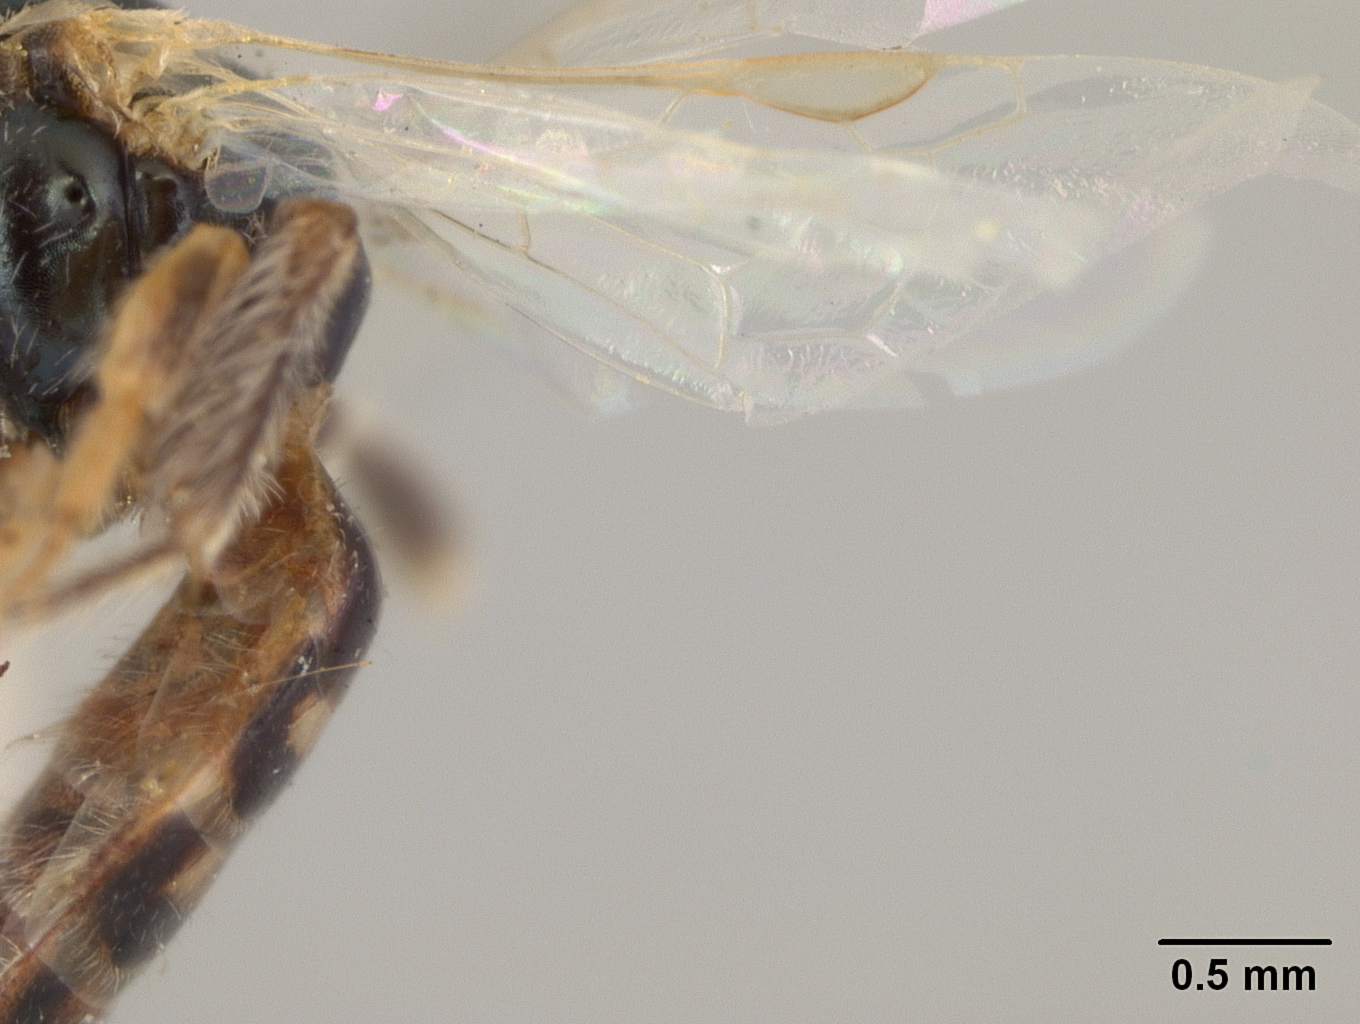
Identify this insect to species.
Perdita punctifera
